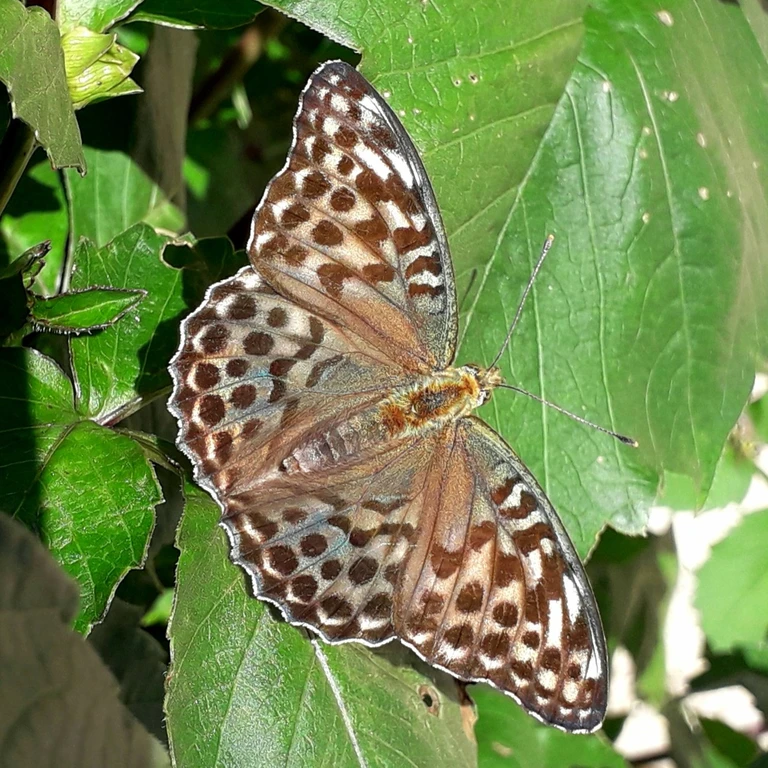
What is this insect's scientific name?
Argynnis paphia
